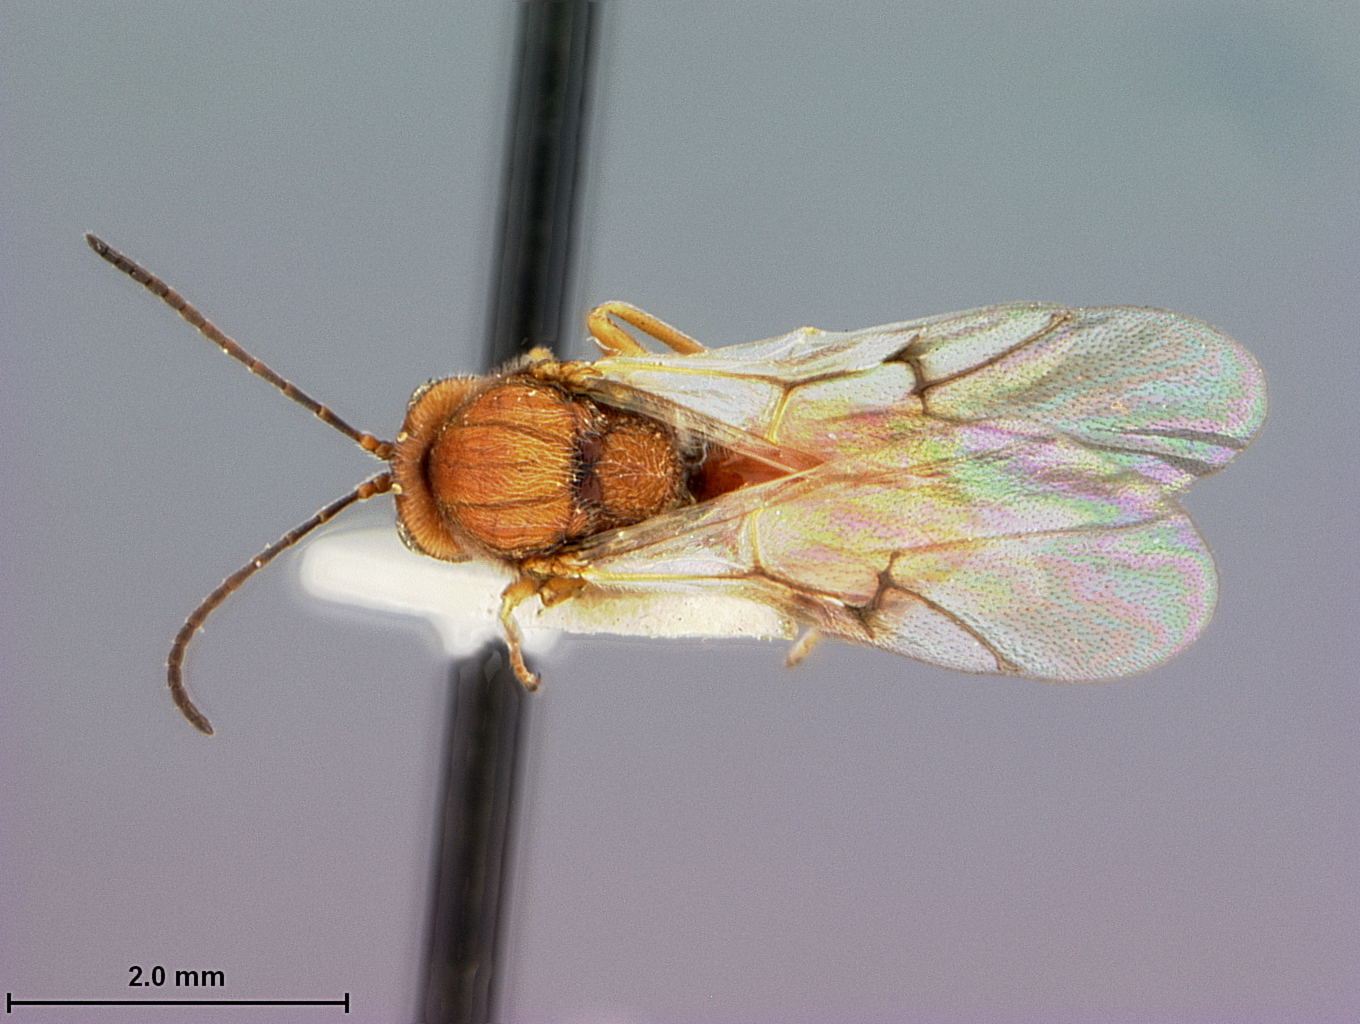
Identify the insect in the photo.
Andricus bracteatus
